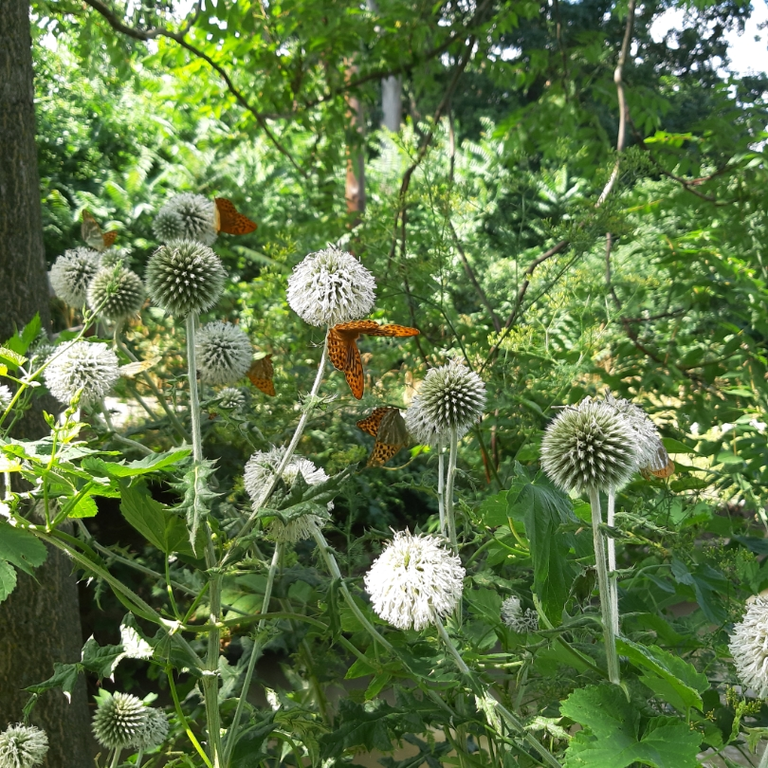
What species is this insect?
Argynnis paphia
